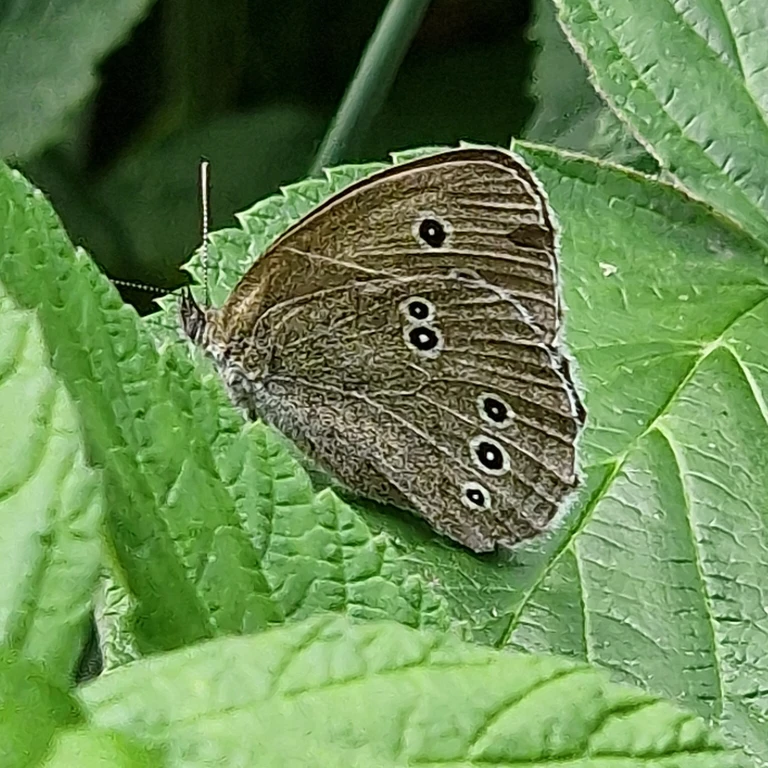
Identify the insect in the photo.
Aphantopus hyperantus
